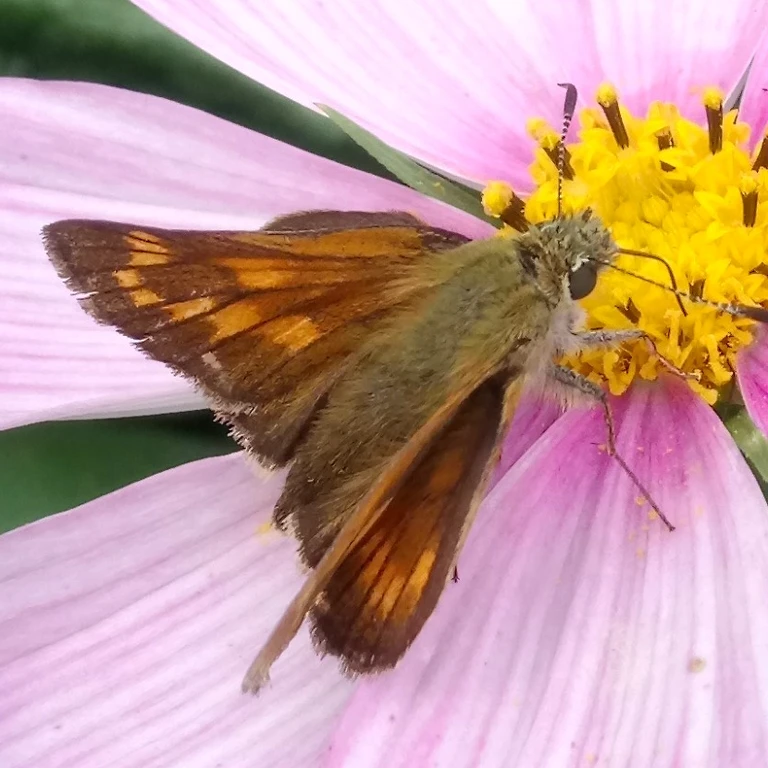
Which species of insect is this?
Ochlodes sylvanus (also Ochlodes venata)
